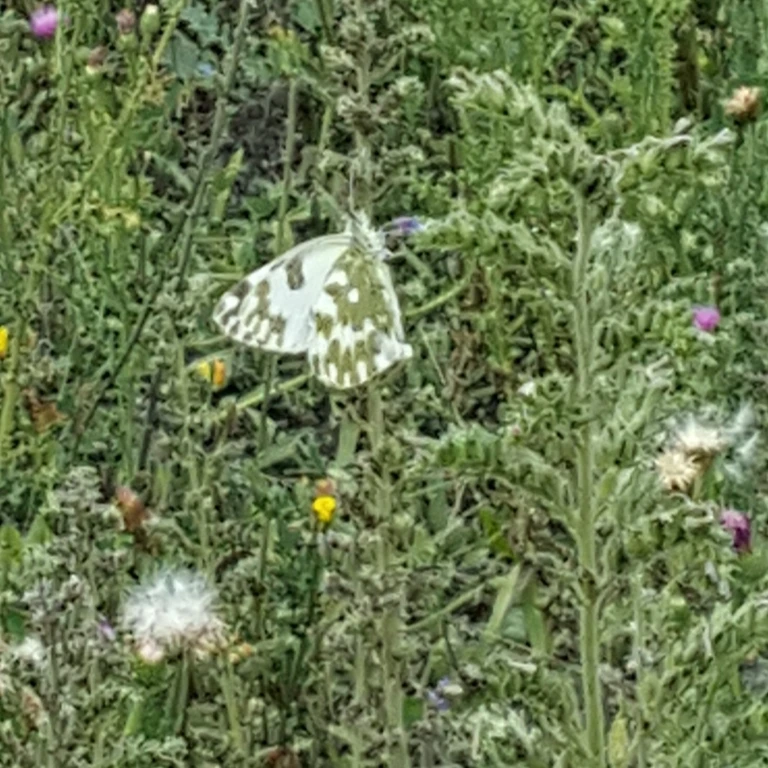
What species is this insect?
Pontia edusa
